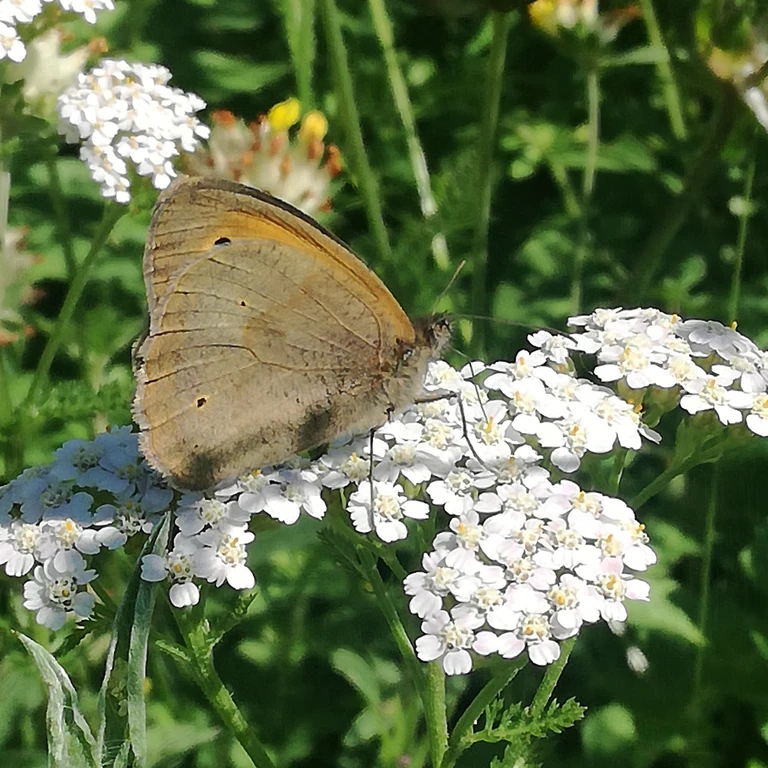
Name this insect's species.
Maniola jurtina
